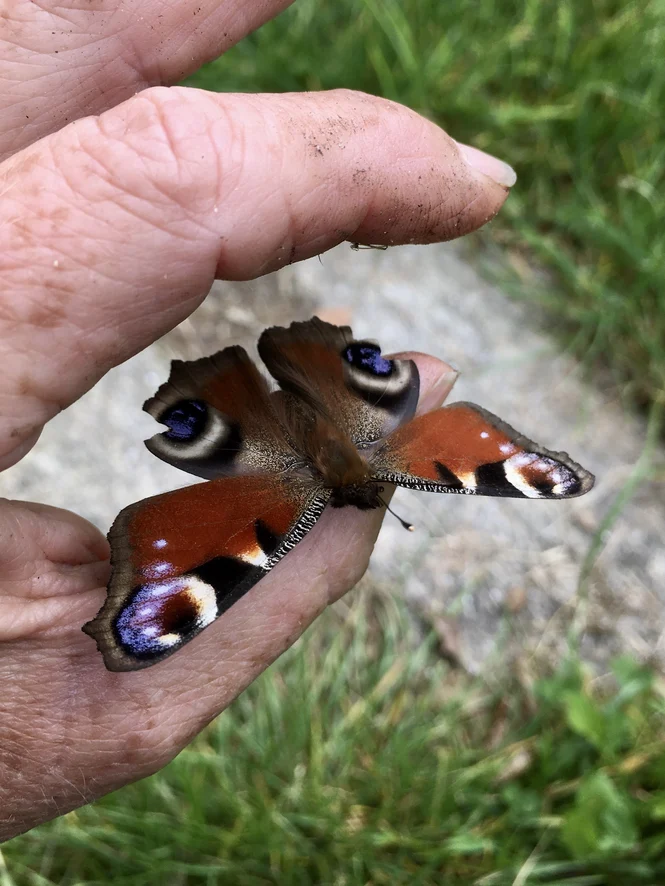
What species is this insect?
Aglais io
